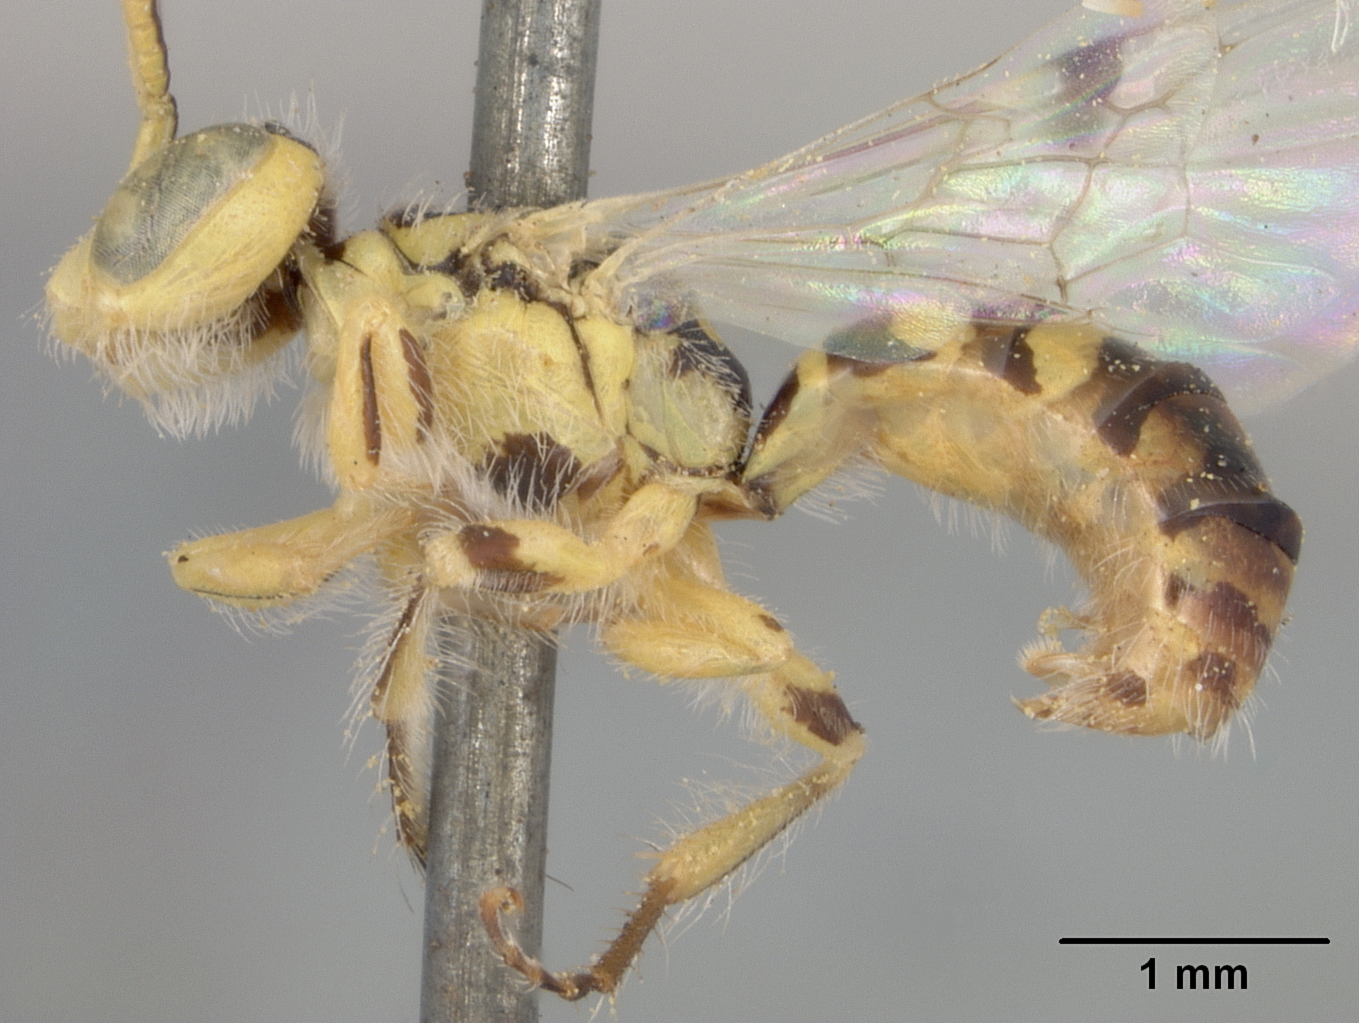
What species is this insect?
Perdita maculigera
